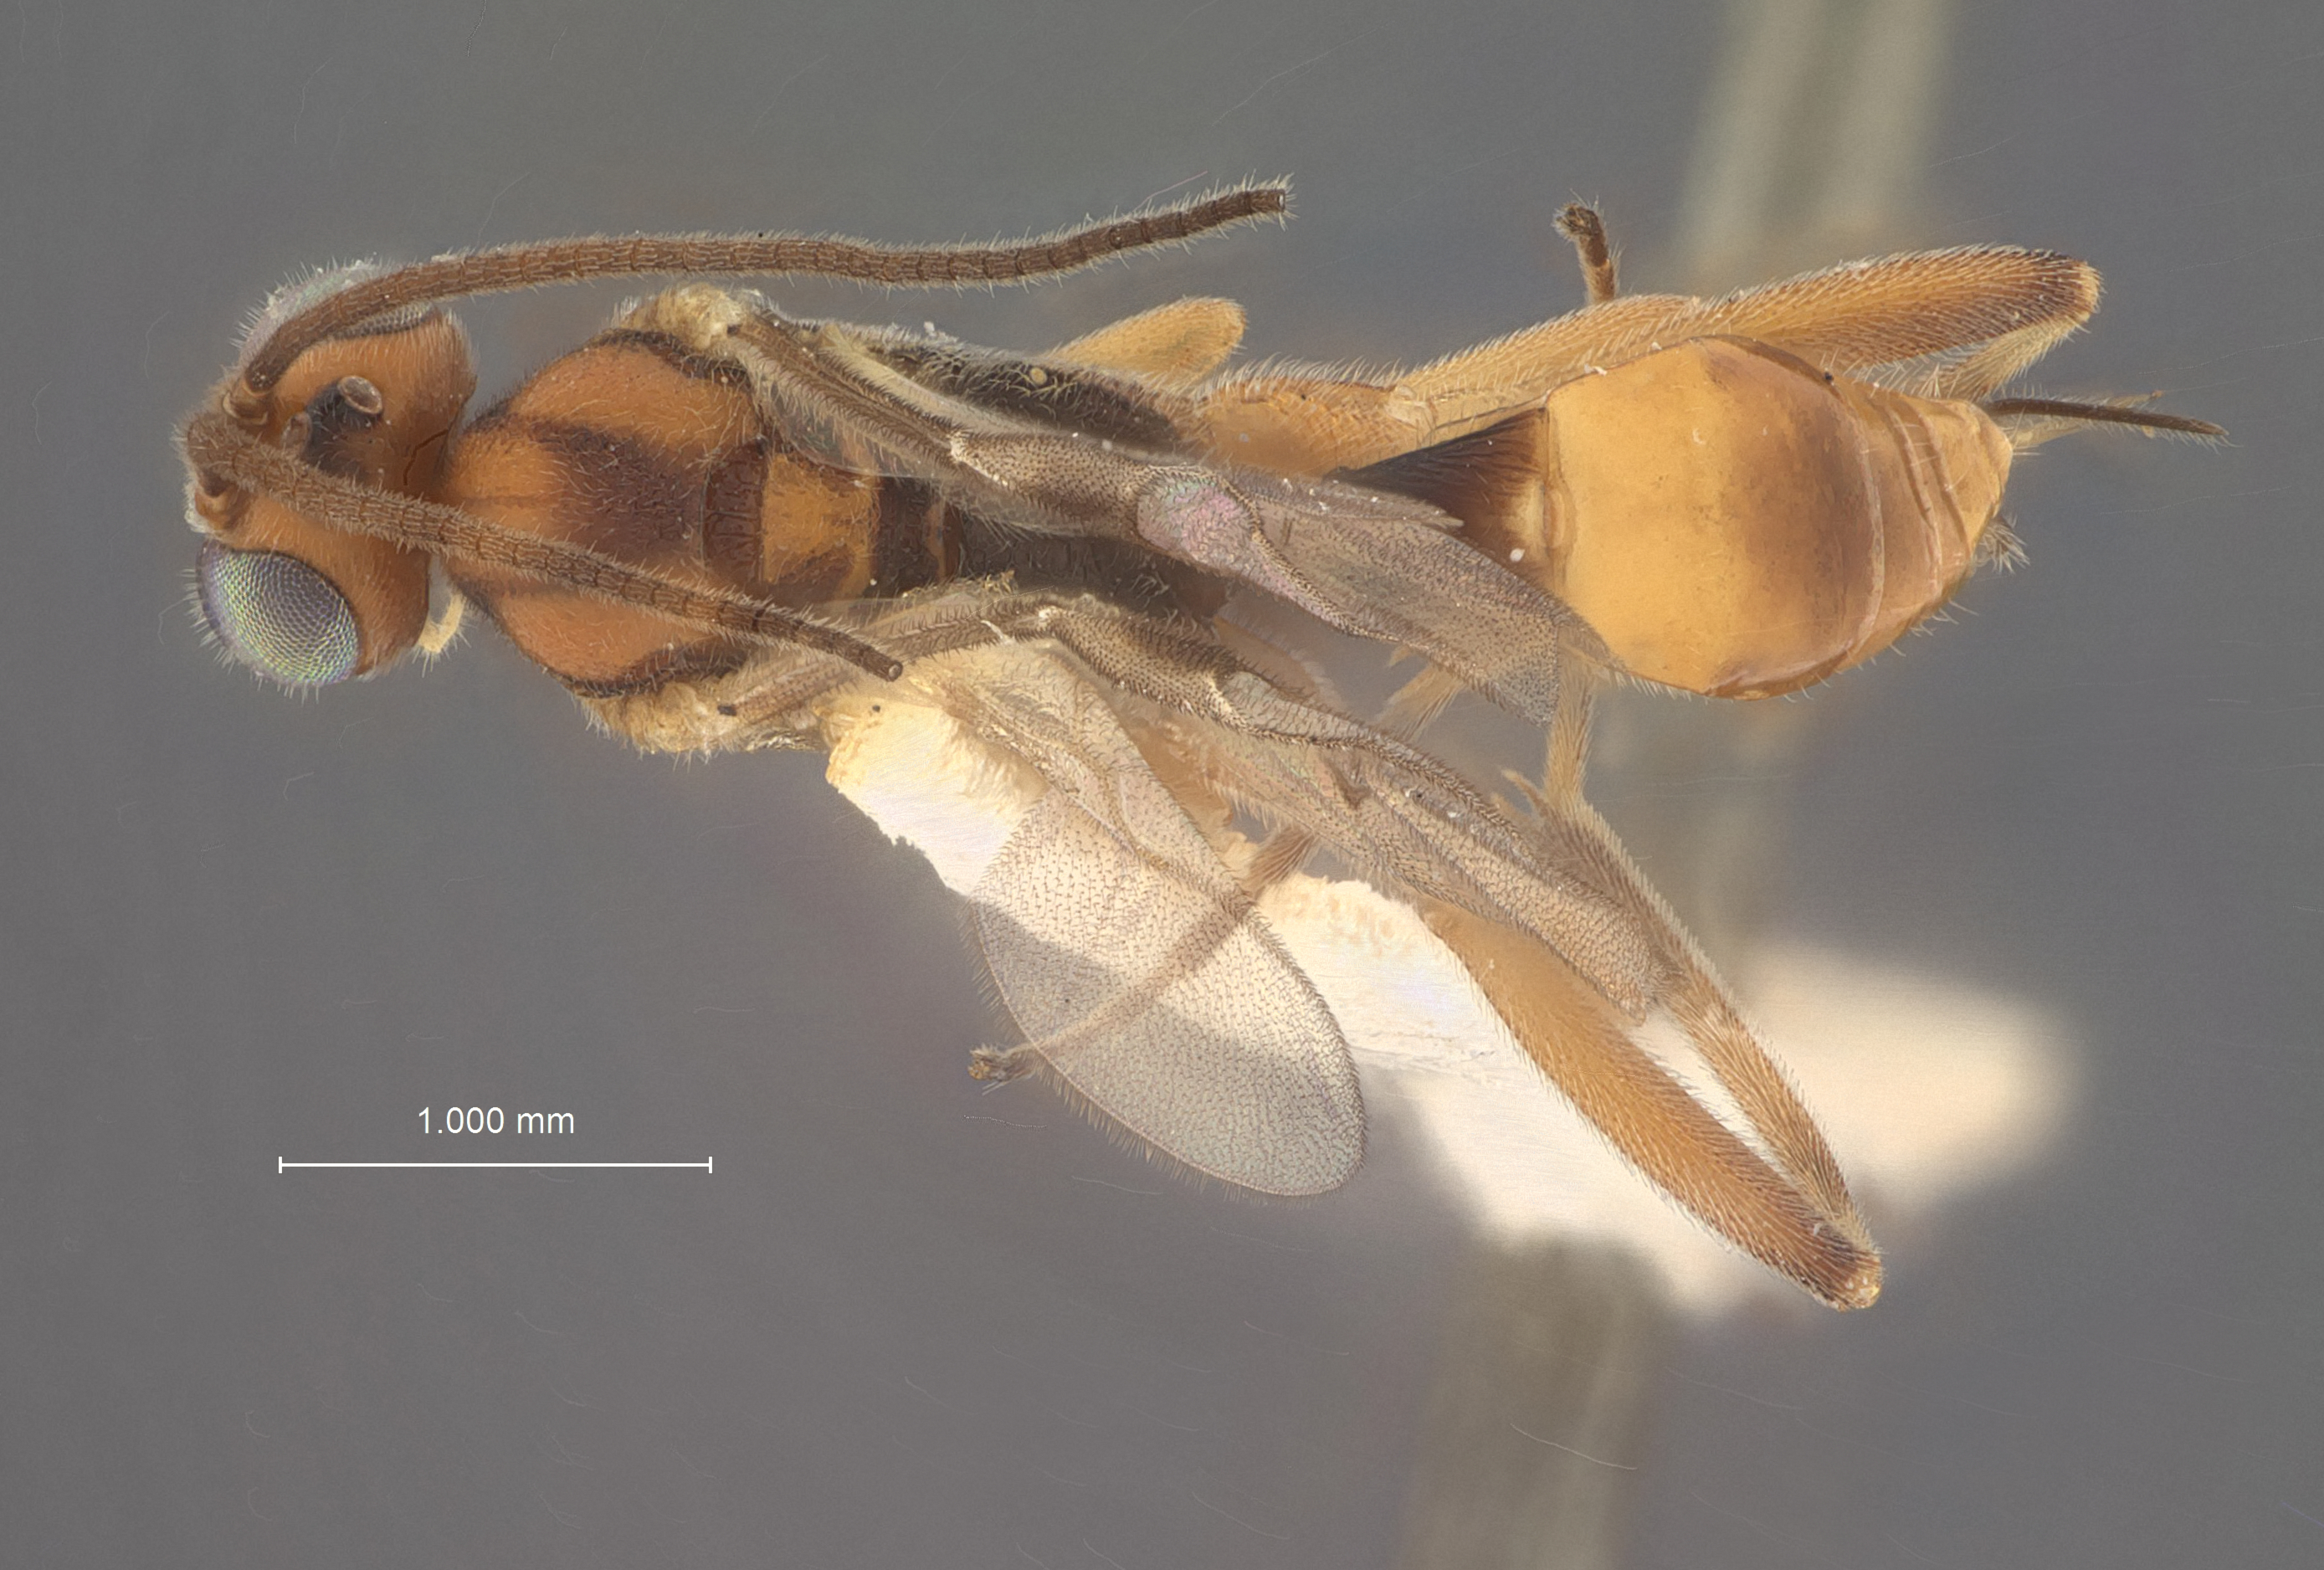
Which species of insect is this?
Meteorus tetralphae
